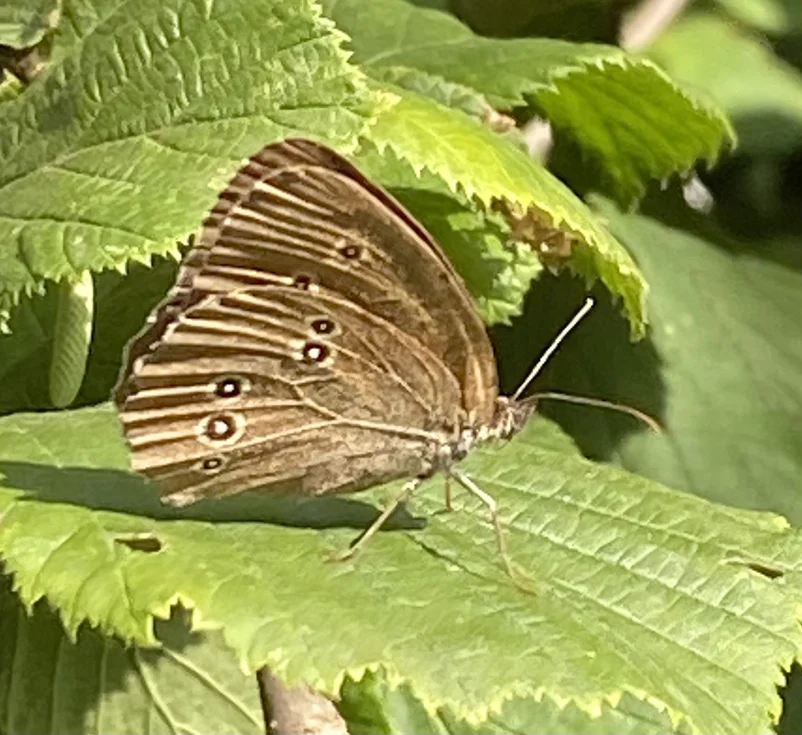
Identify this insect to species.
Aphantopus hyperantus
